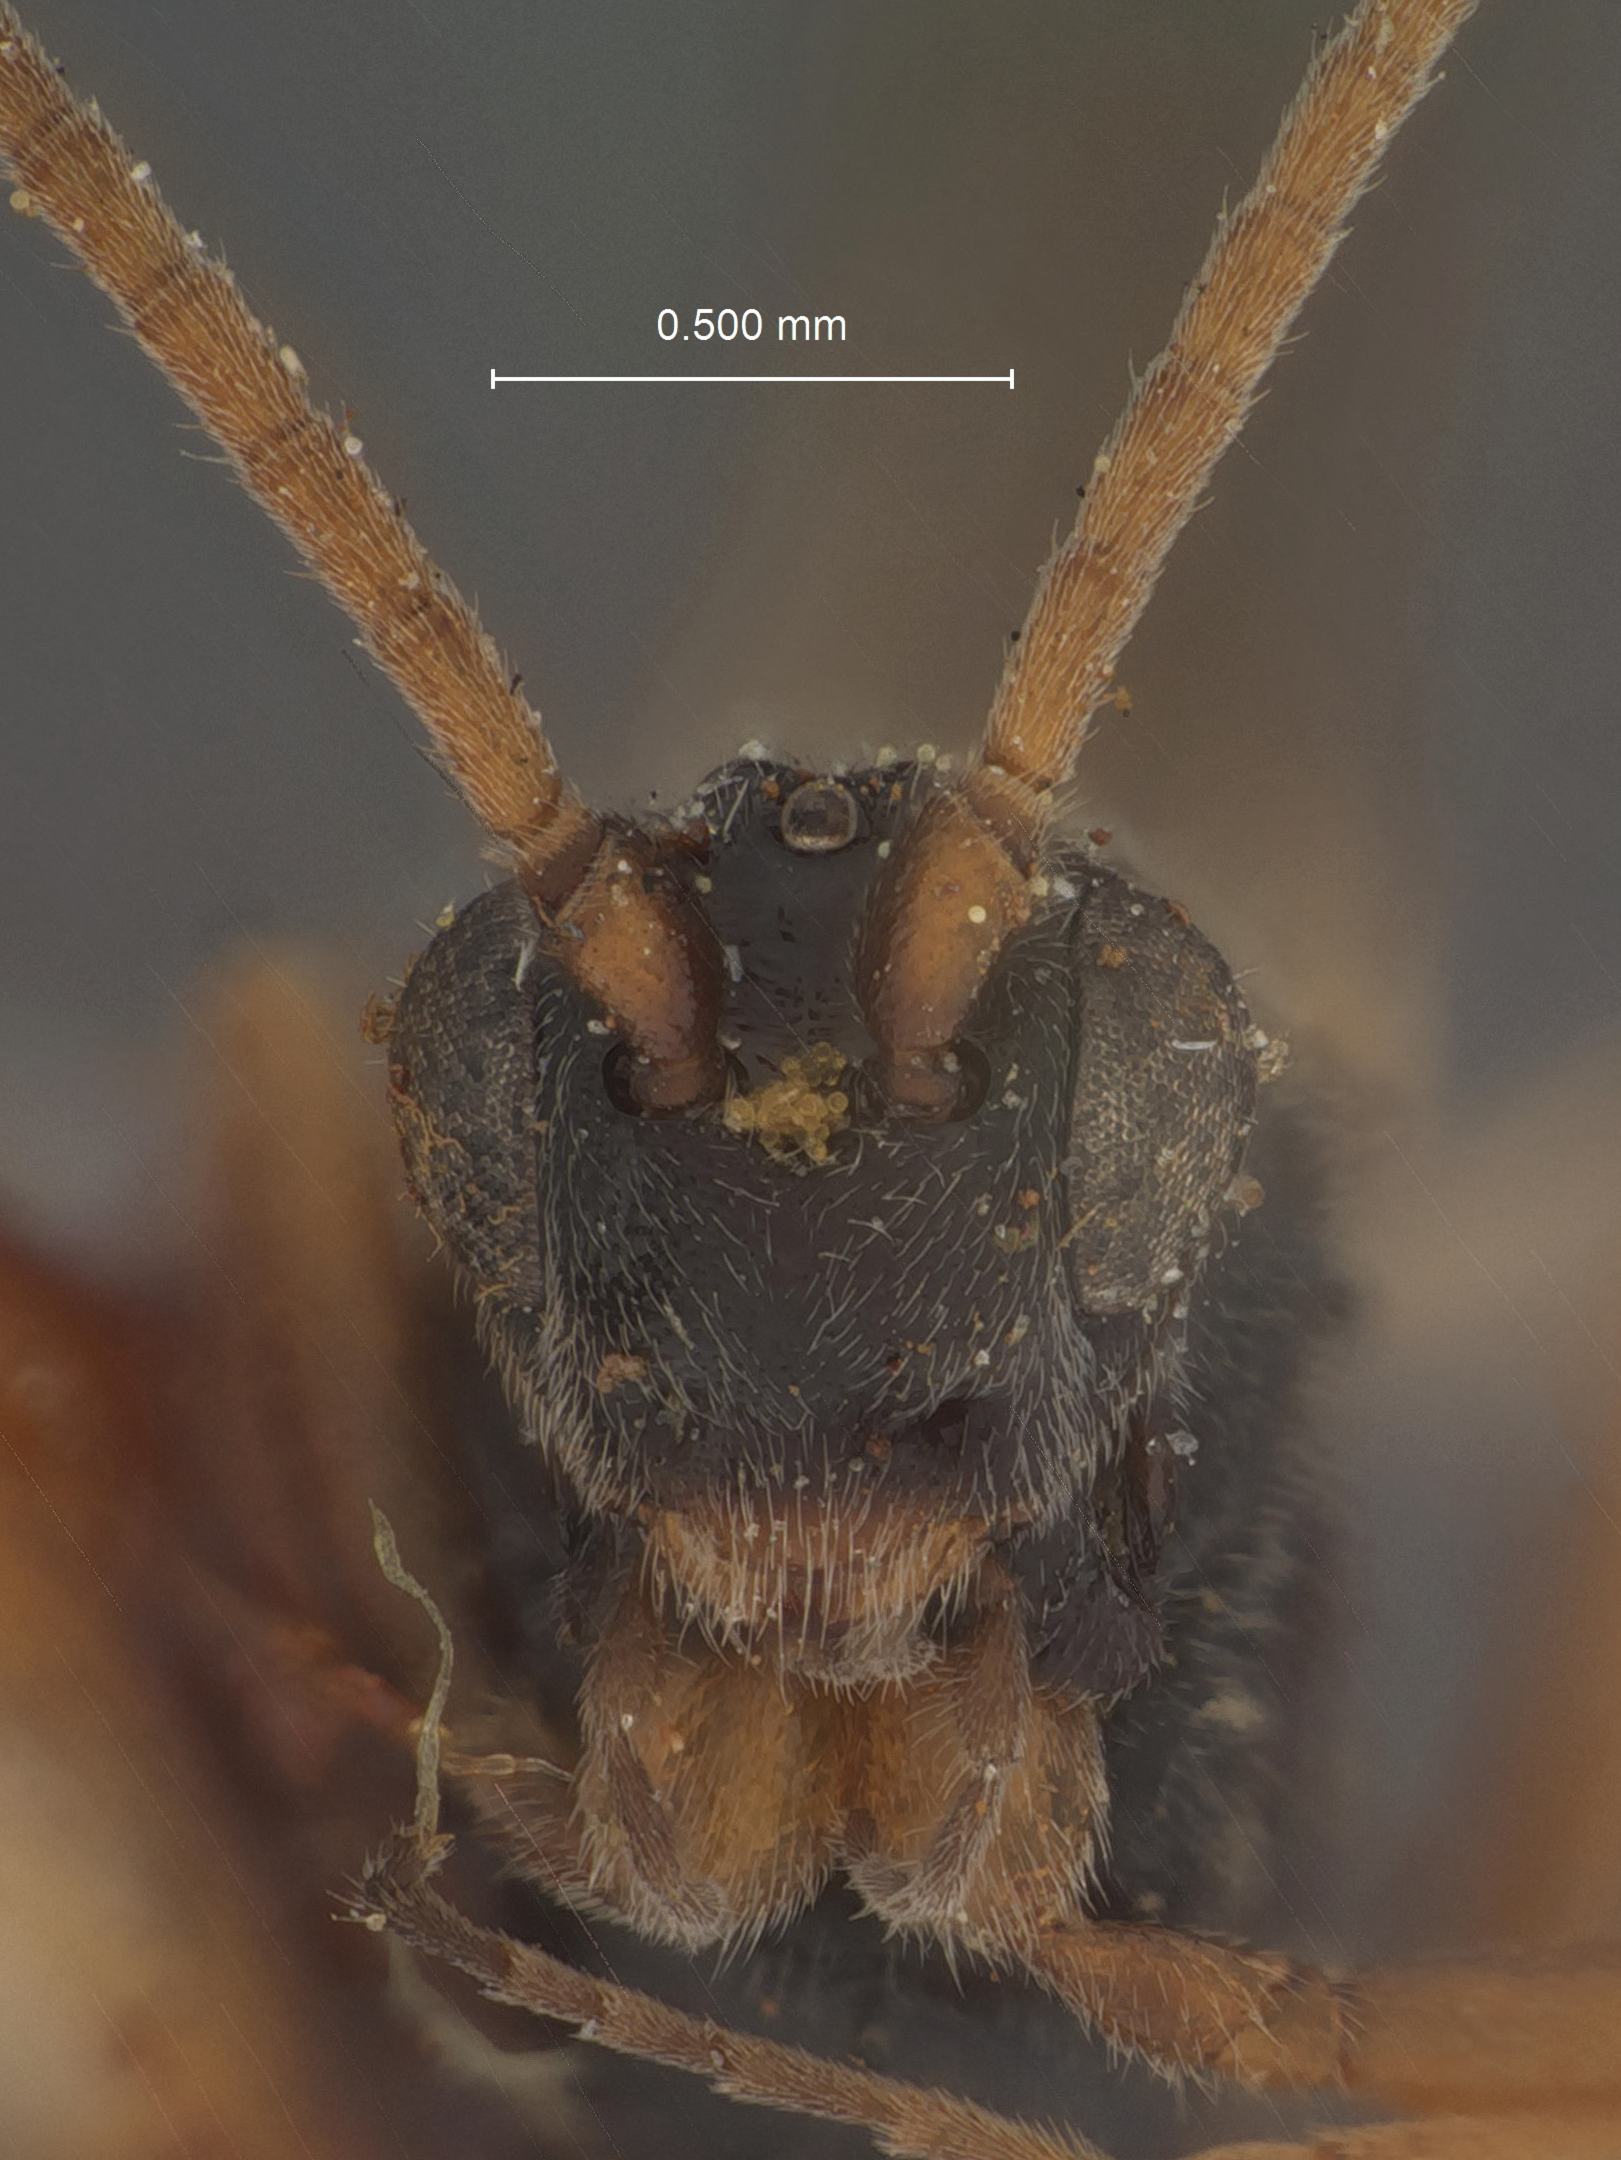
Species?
Orgilus erythropus
